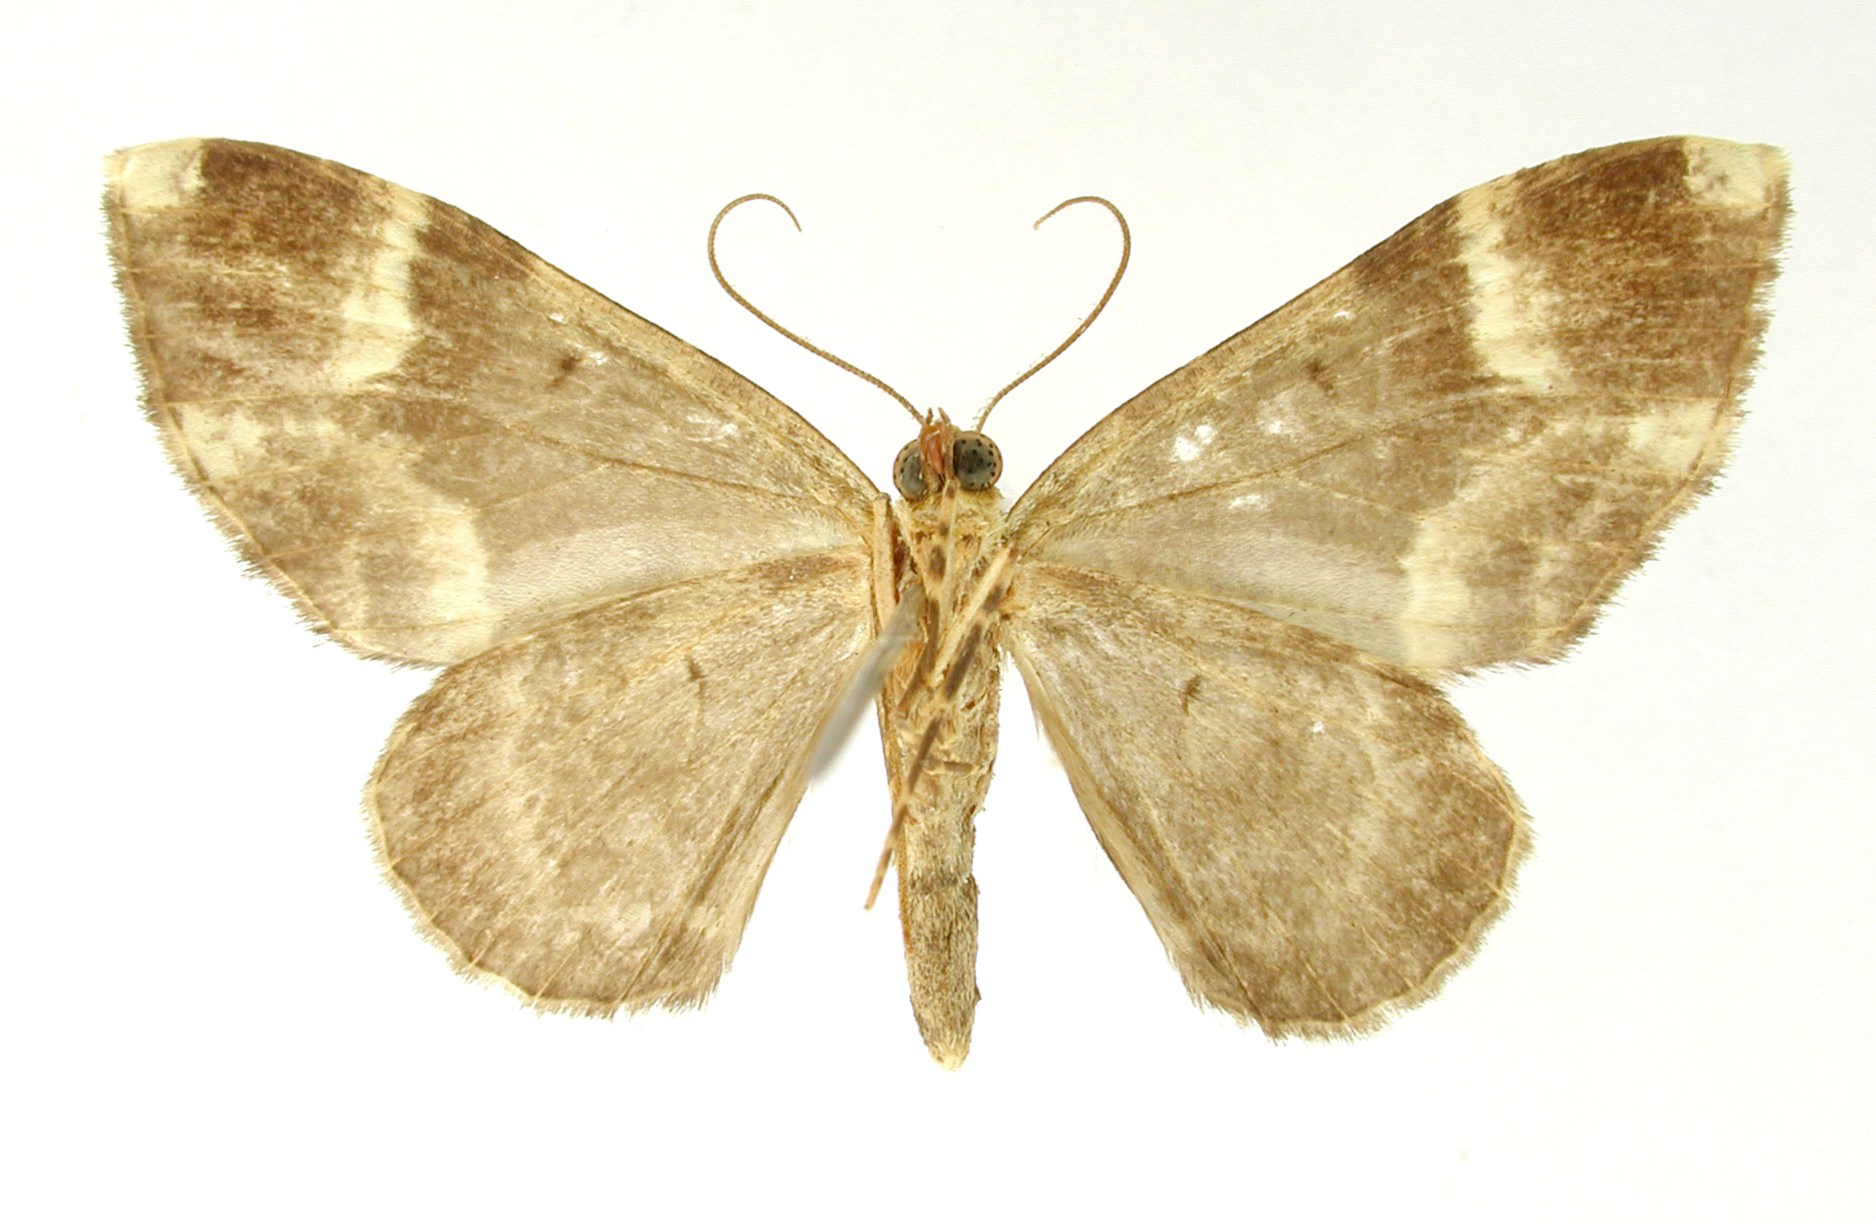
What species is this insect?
Hammaptera fartaria
